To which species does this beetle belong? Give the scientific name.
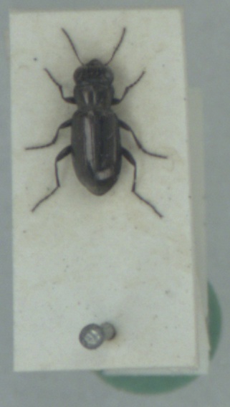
Notiophilus aquaticus
